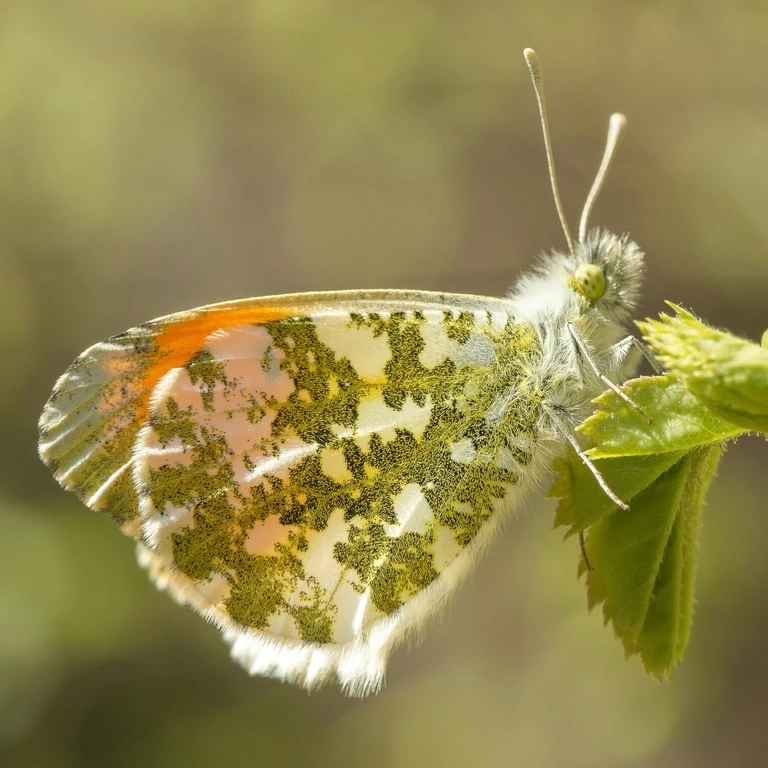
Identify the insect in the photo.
Anthocharis cardamines
